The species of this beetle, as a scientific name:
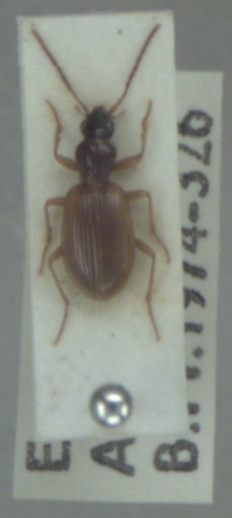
Oxypselaphus obscurus
